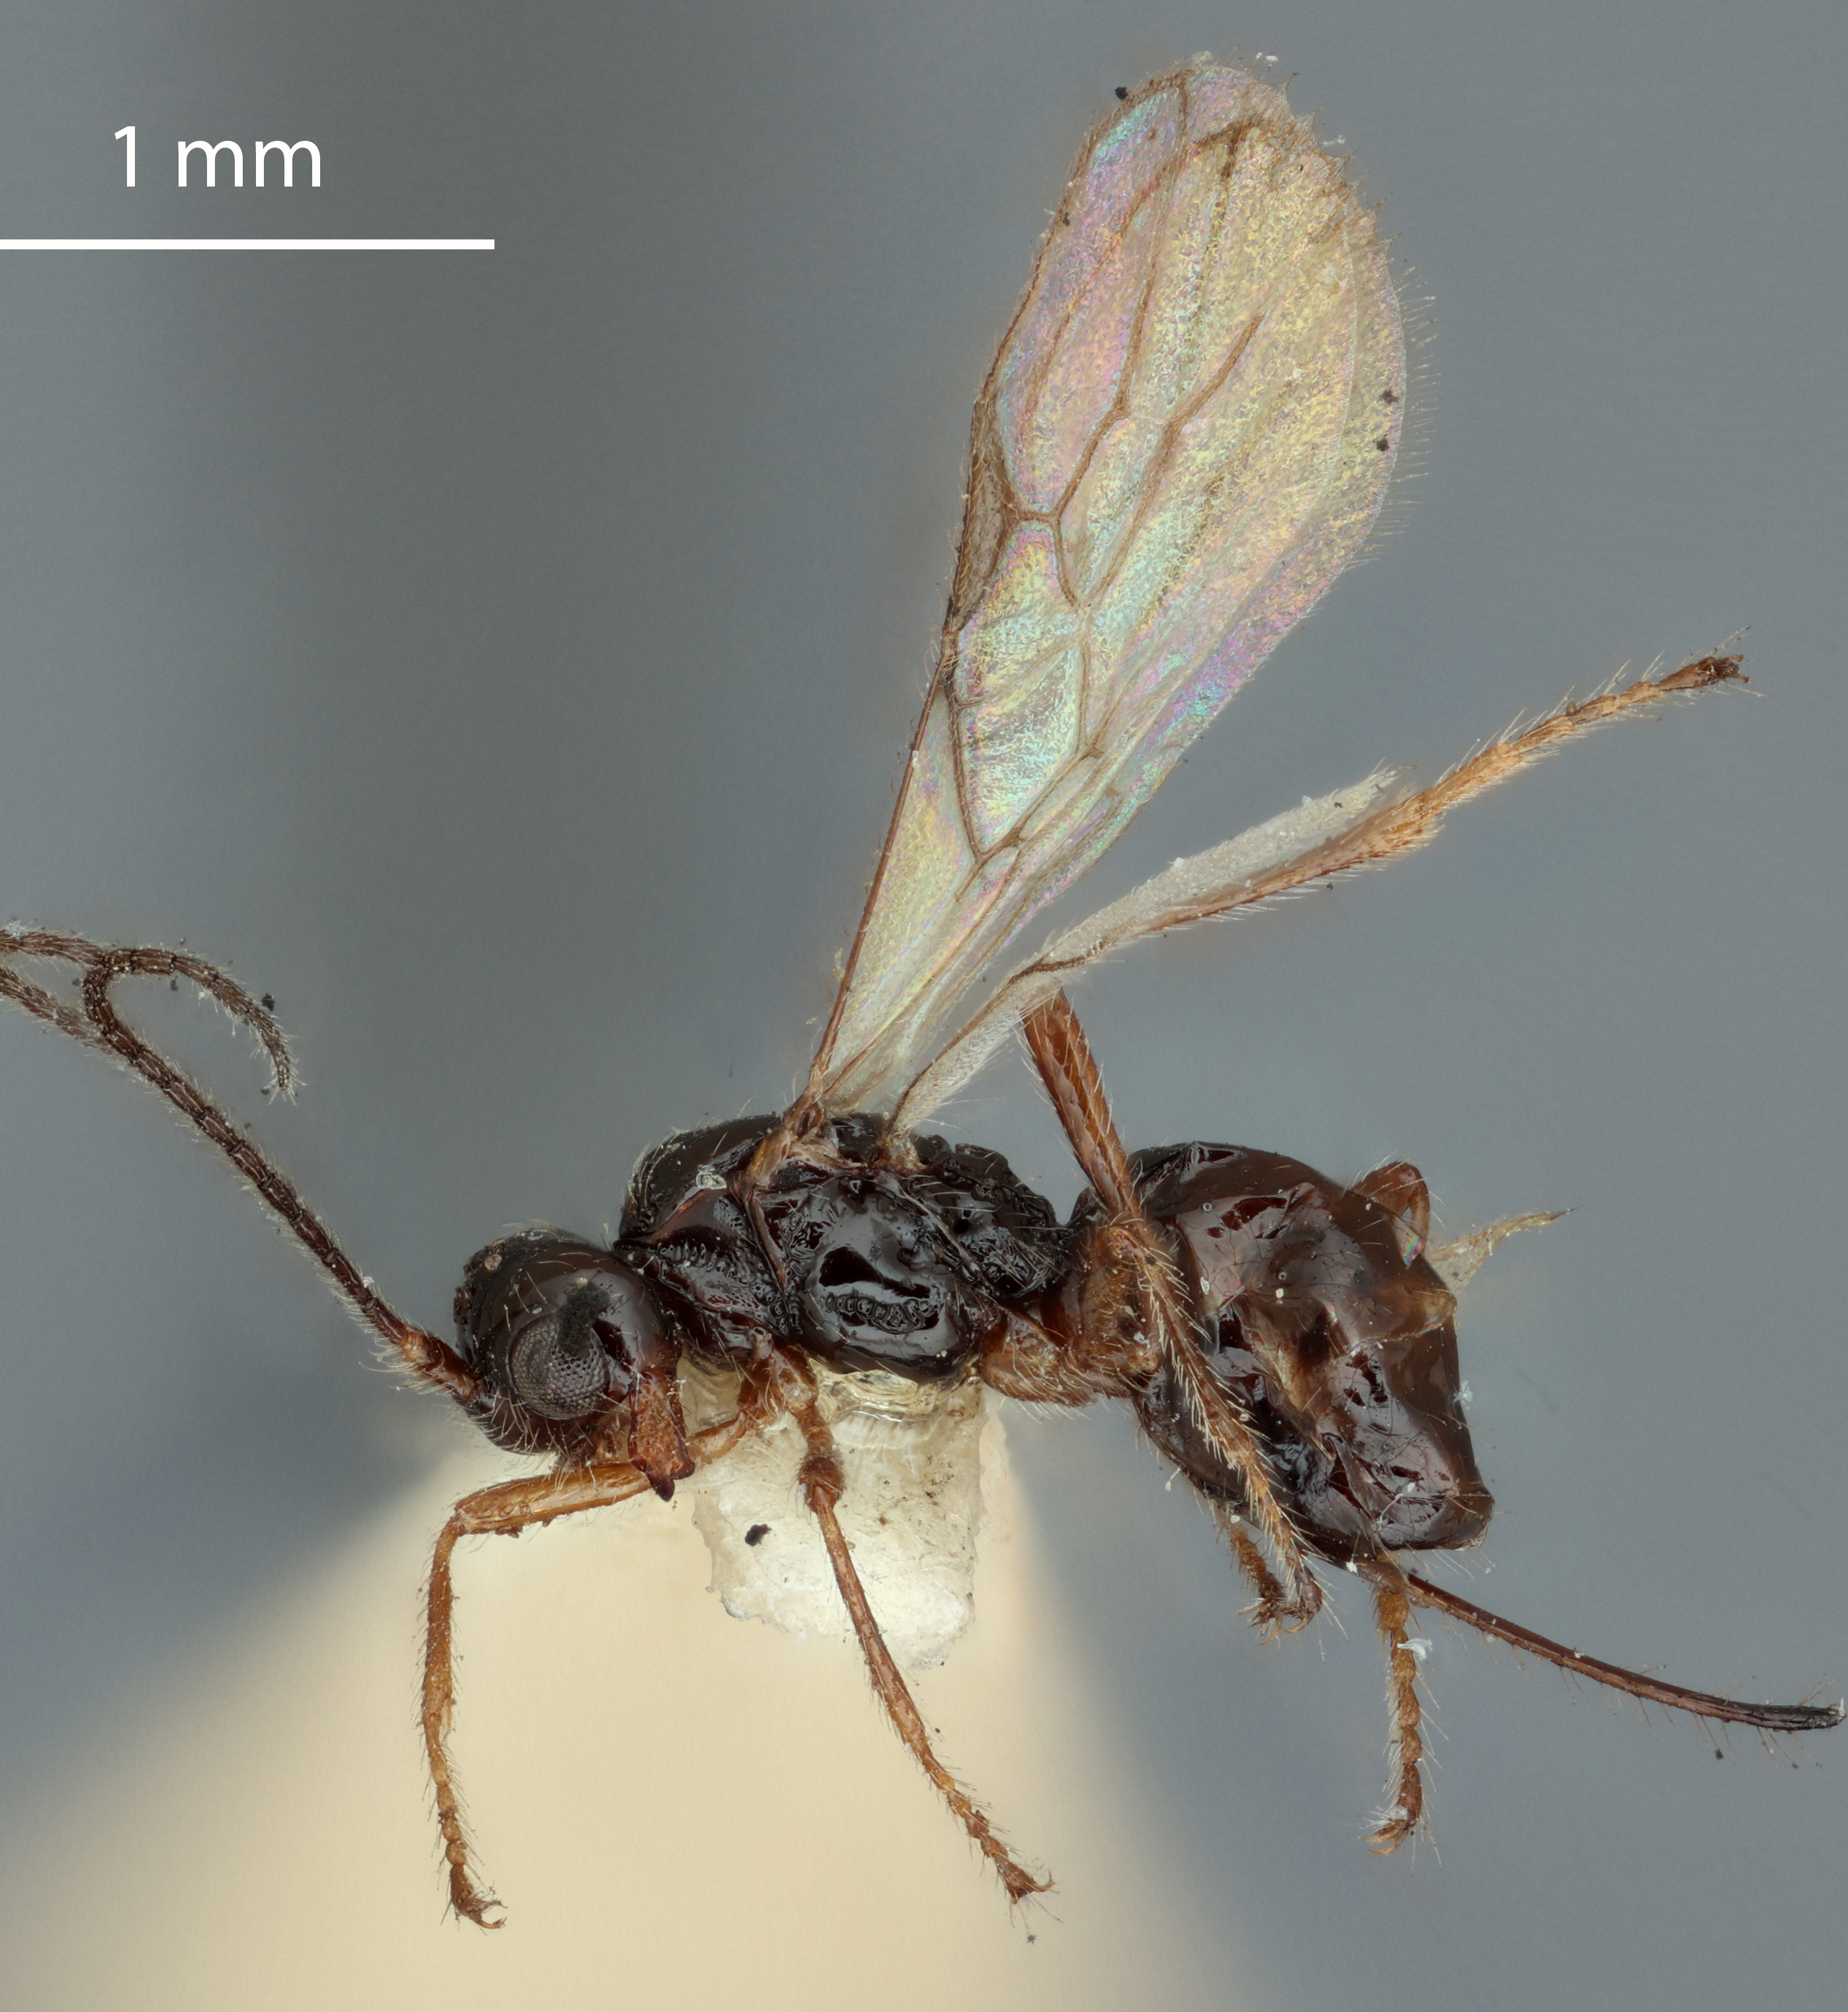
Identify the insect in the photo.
Phaenocarpa brachyptera
